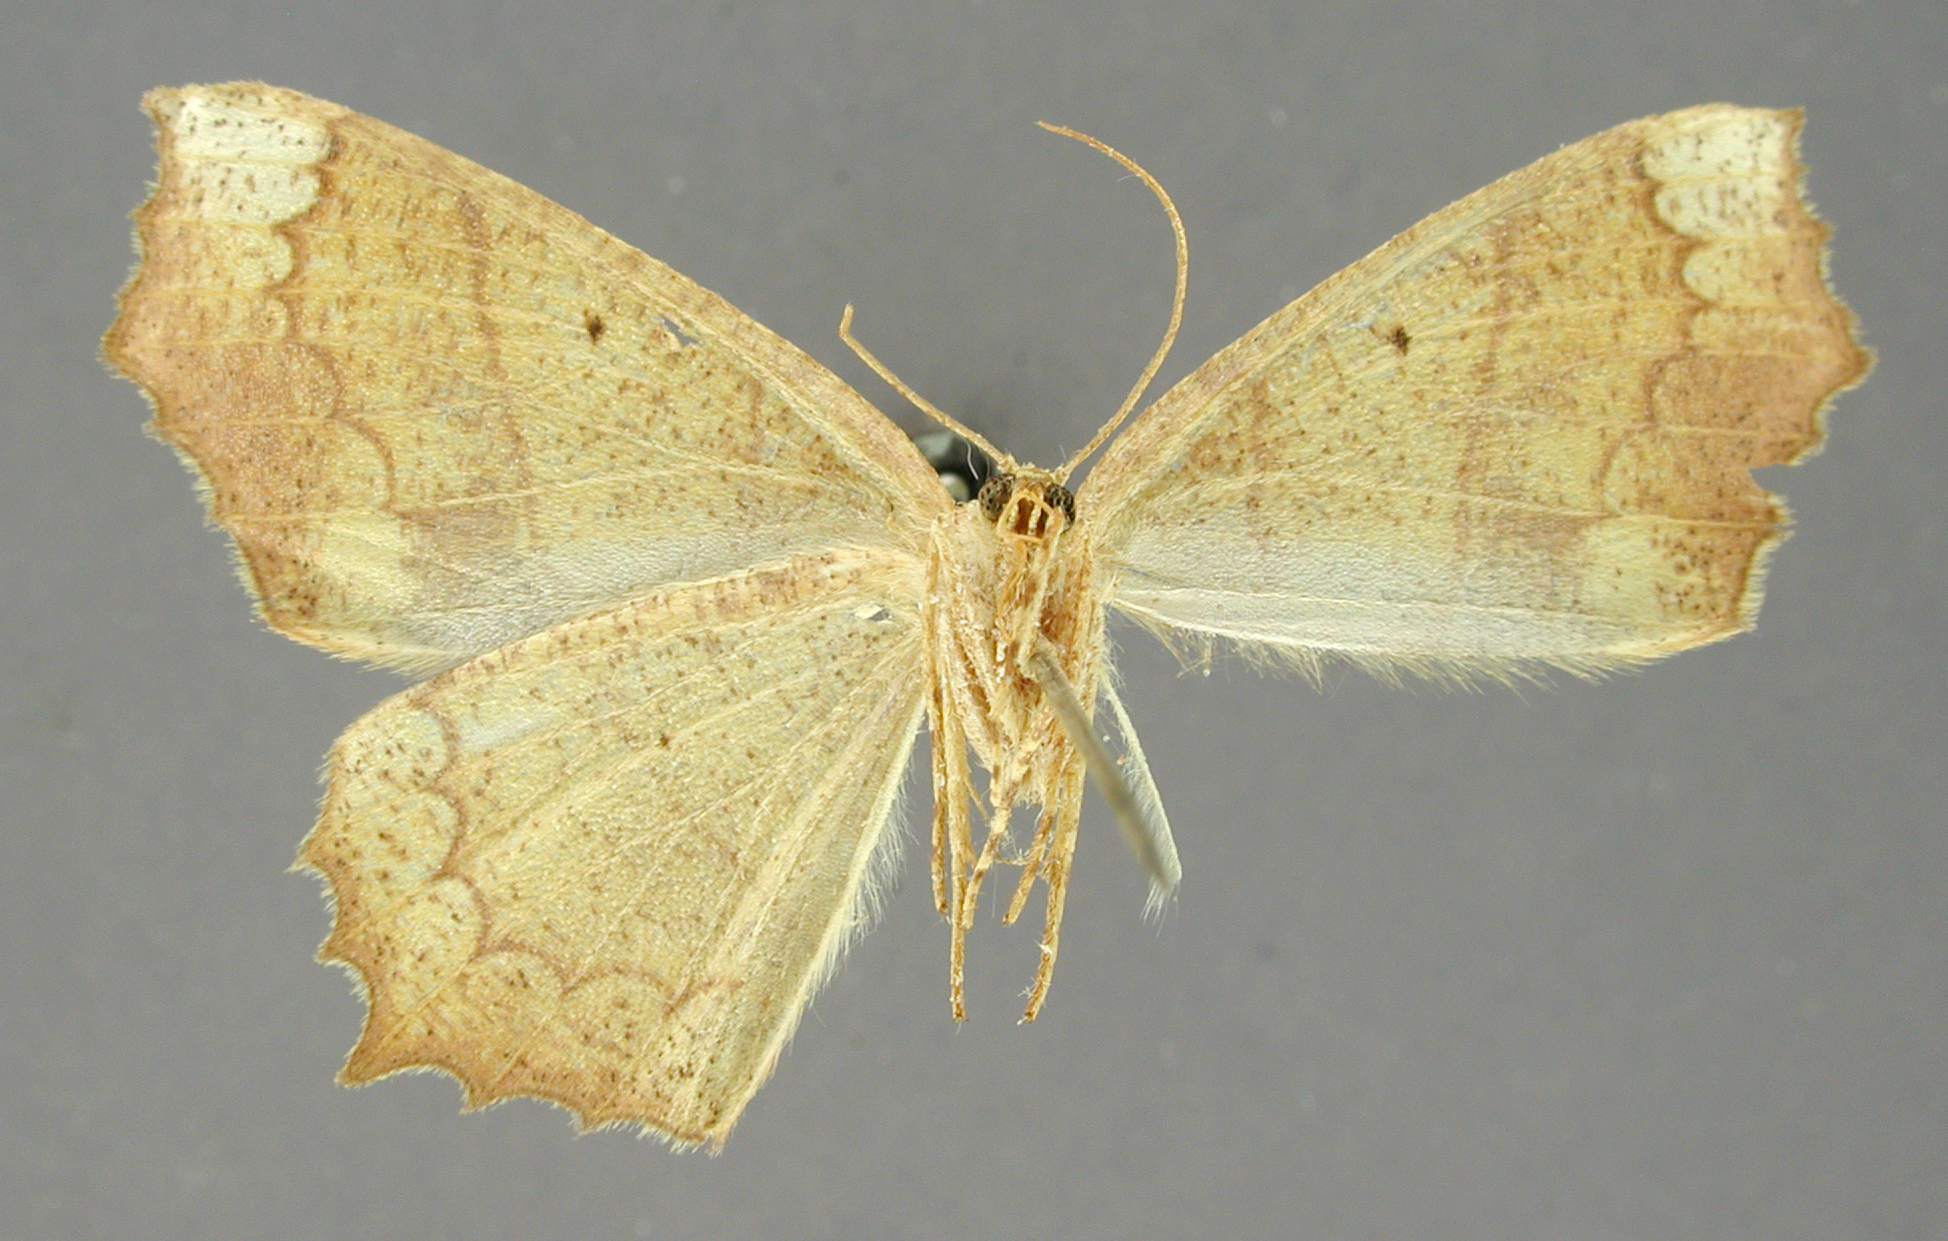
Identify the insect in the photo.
Endropia mattearia
